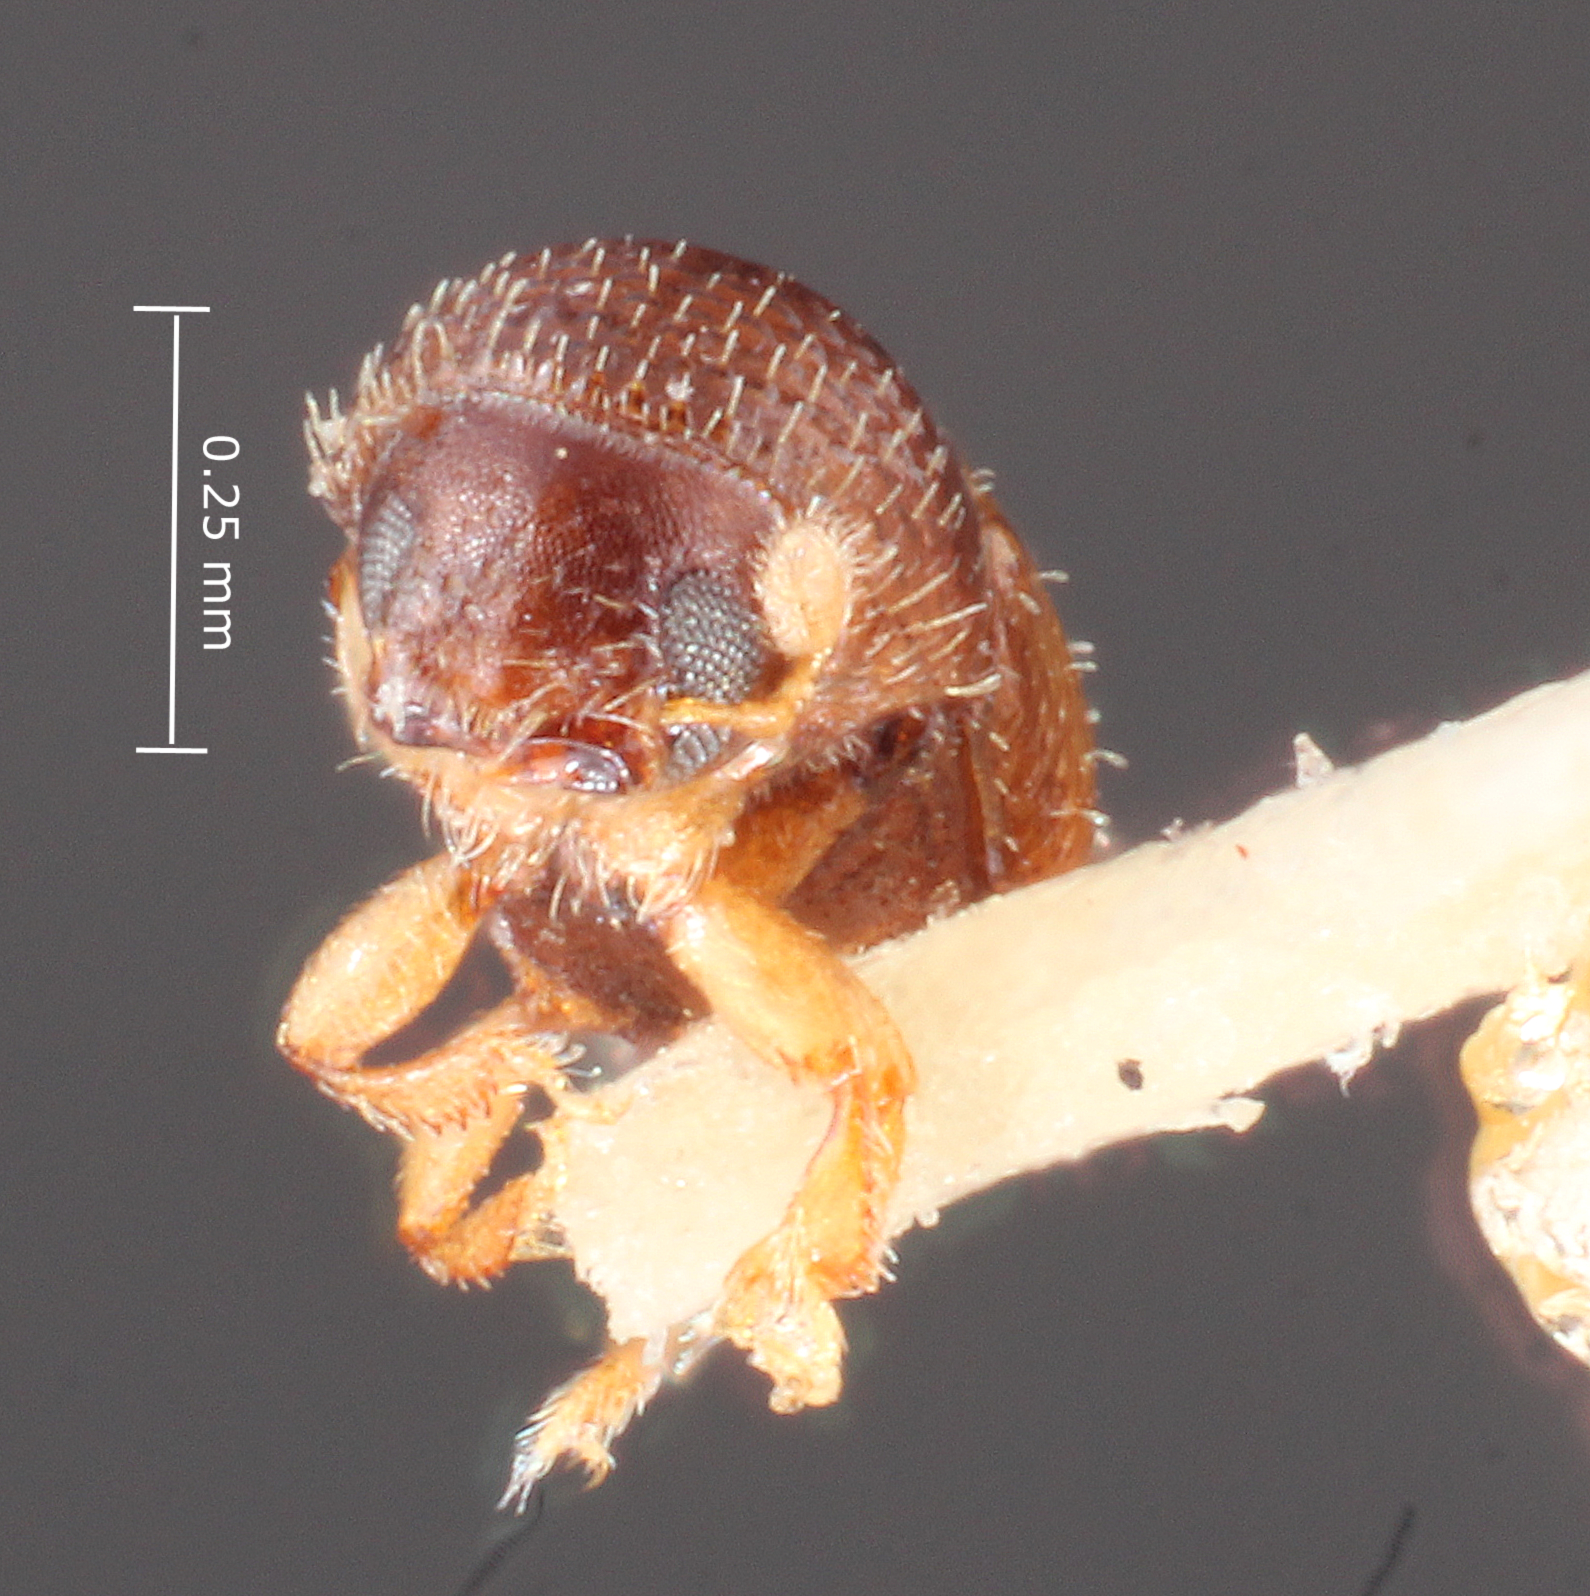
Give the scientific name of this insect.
Ptilopodius stephegynis
